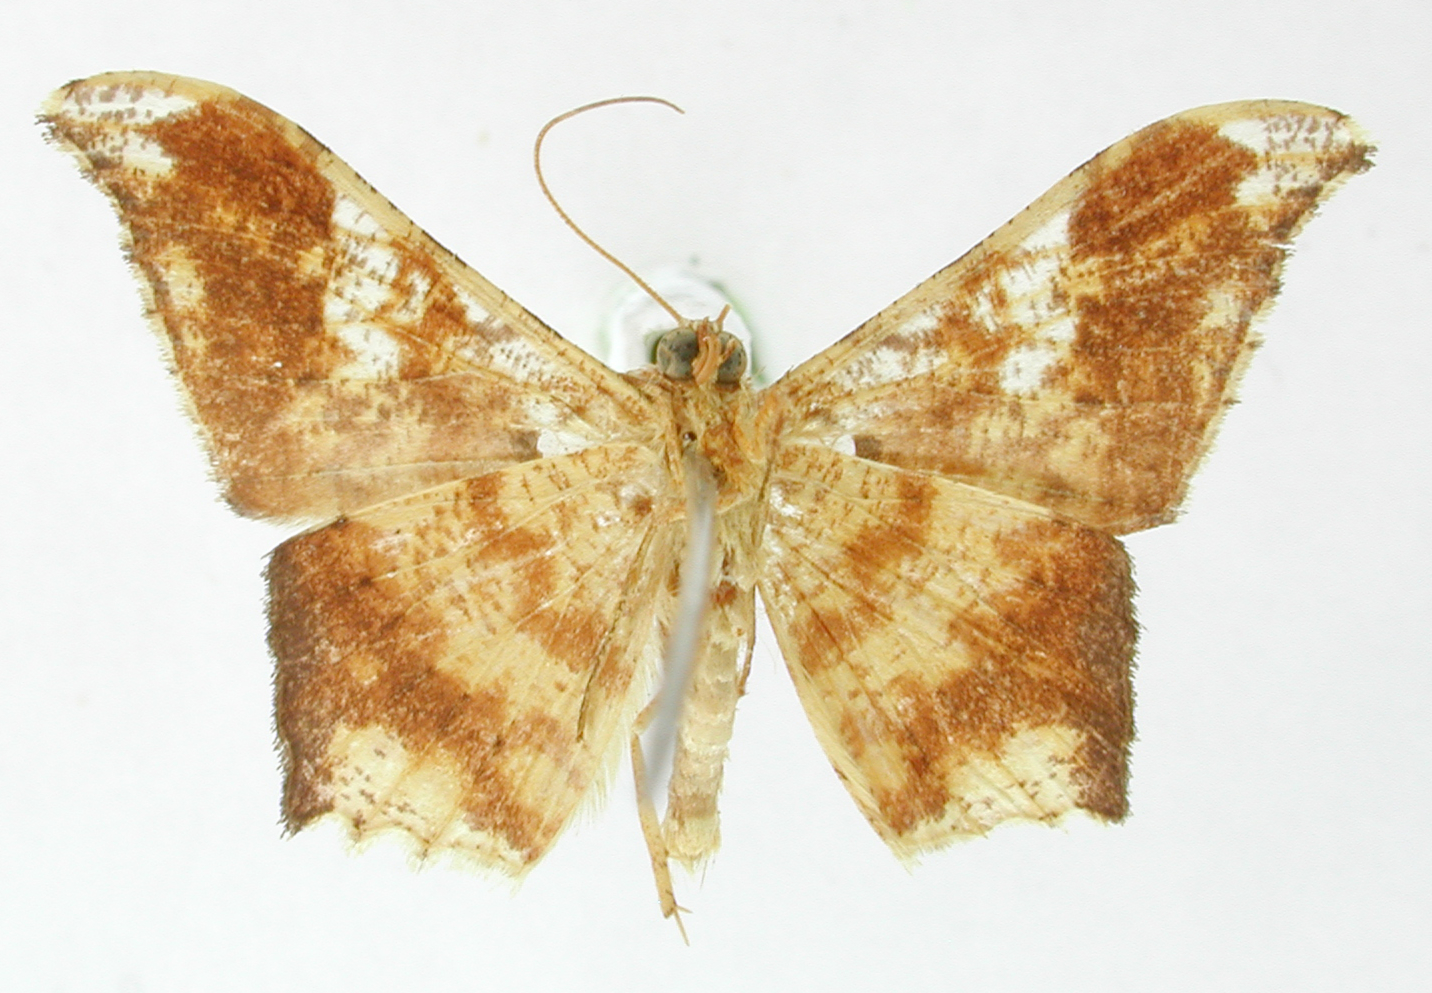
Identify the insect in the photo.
Semiothisa abrupta
